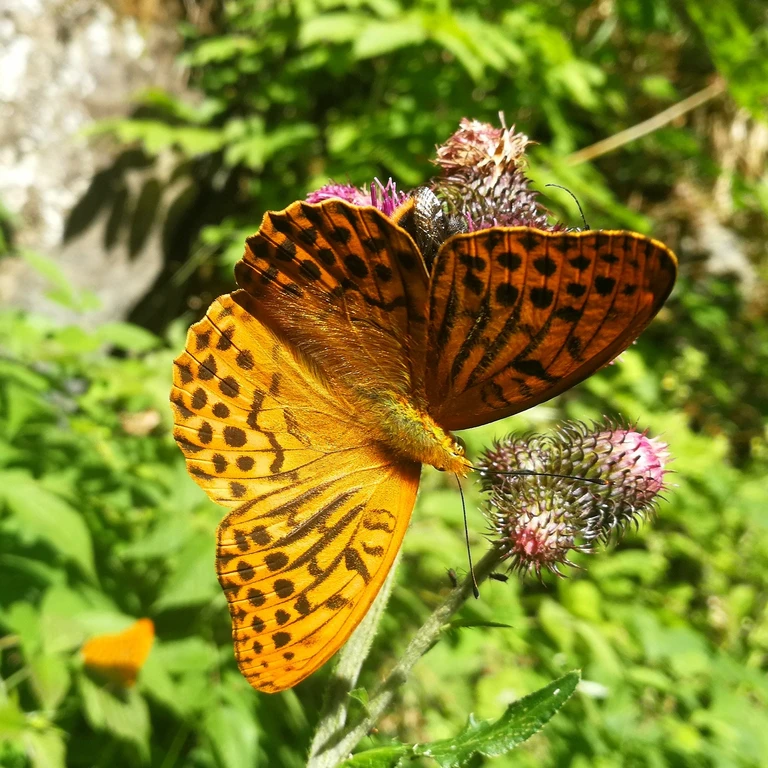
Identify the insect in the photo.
Argynnis paphia
